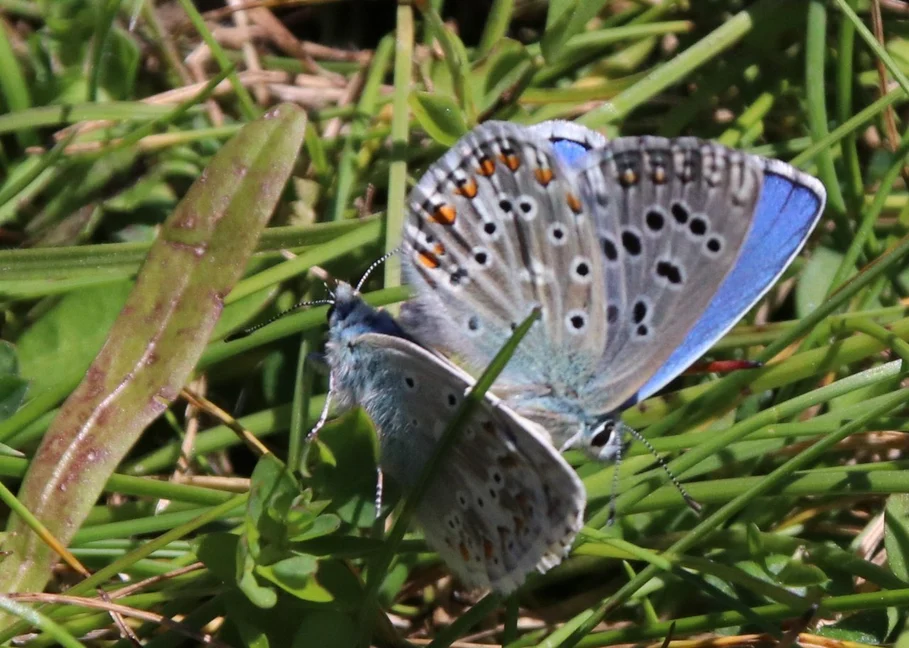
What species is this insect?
Lysandra bellargus
